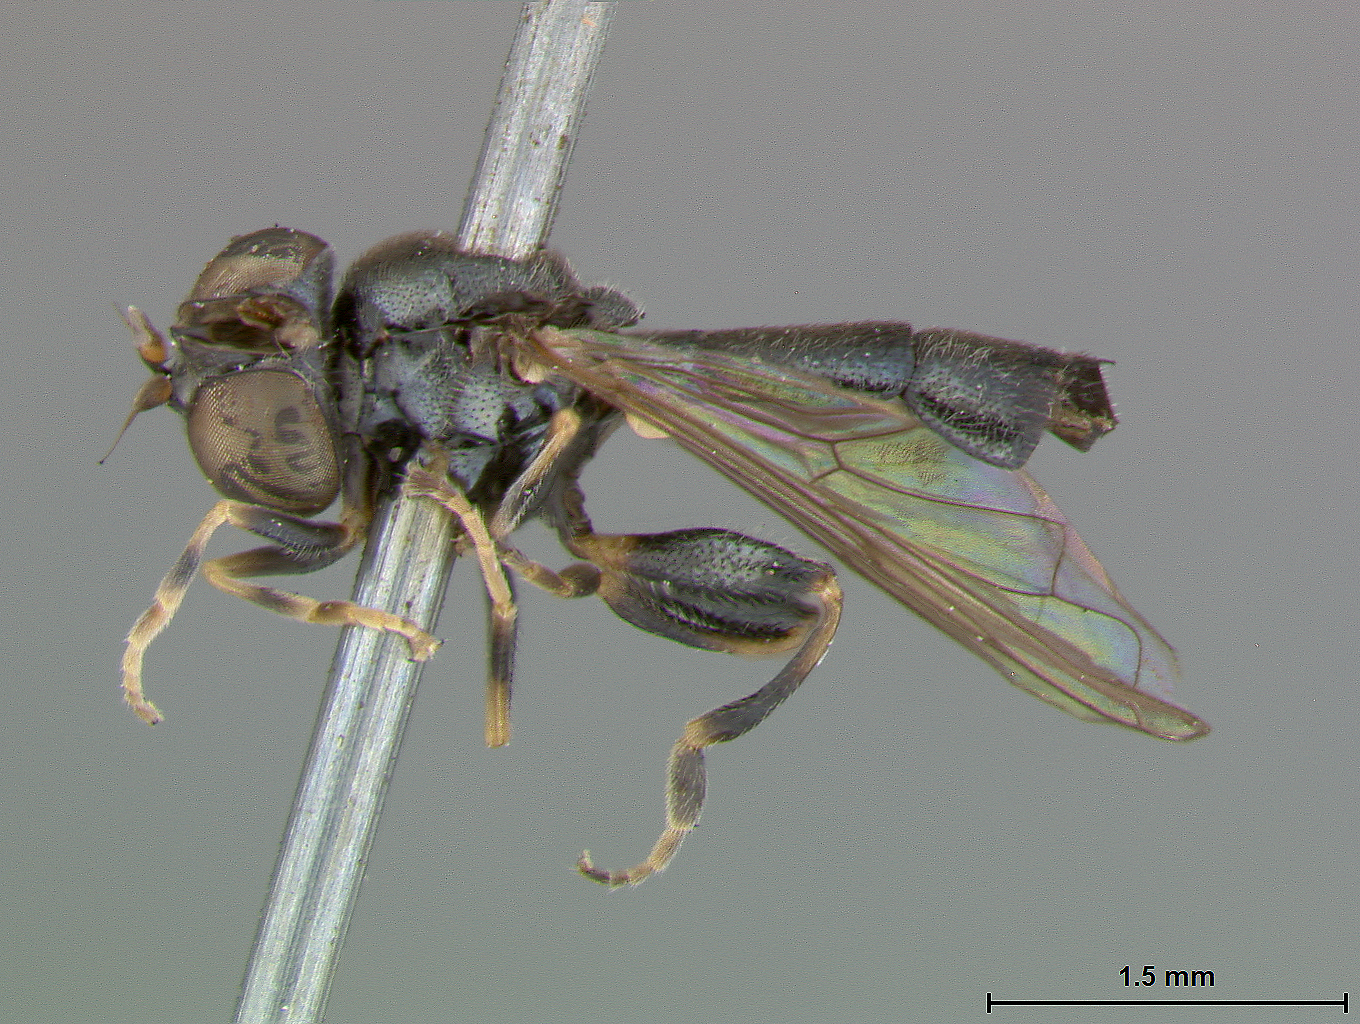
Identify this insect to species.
Neoascia minuta
